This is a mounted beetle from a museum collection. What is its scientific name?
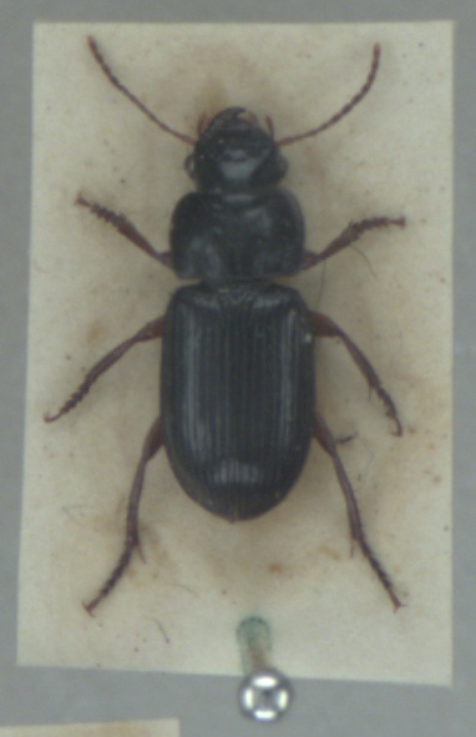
Harpalus laevipes
